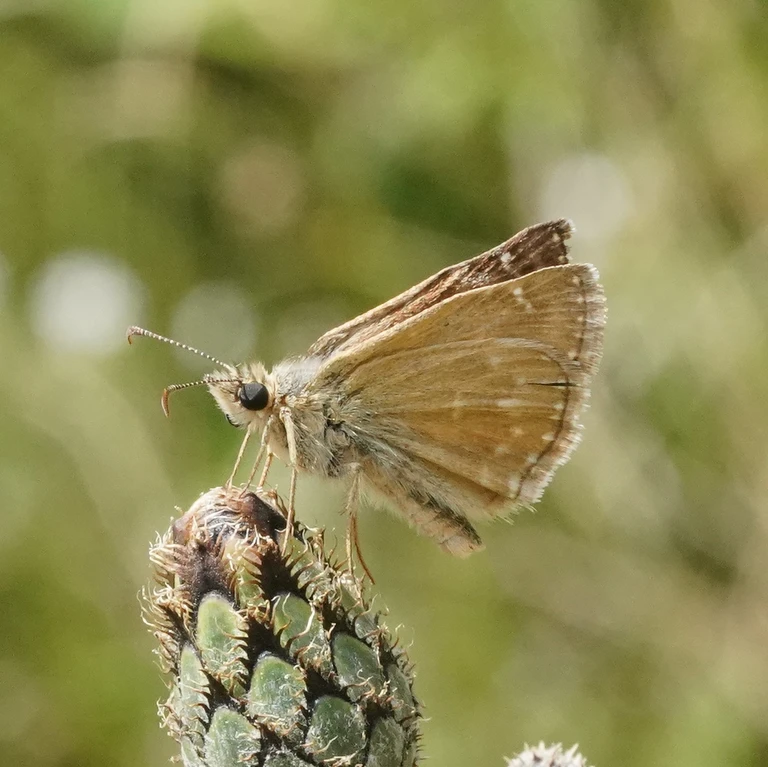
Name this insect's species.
Erynnis tages
